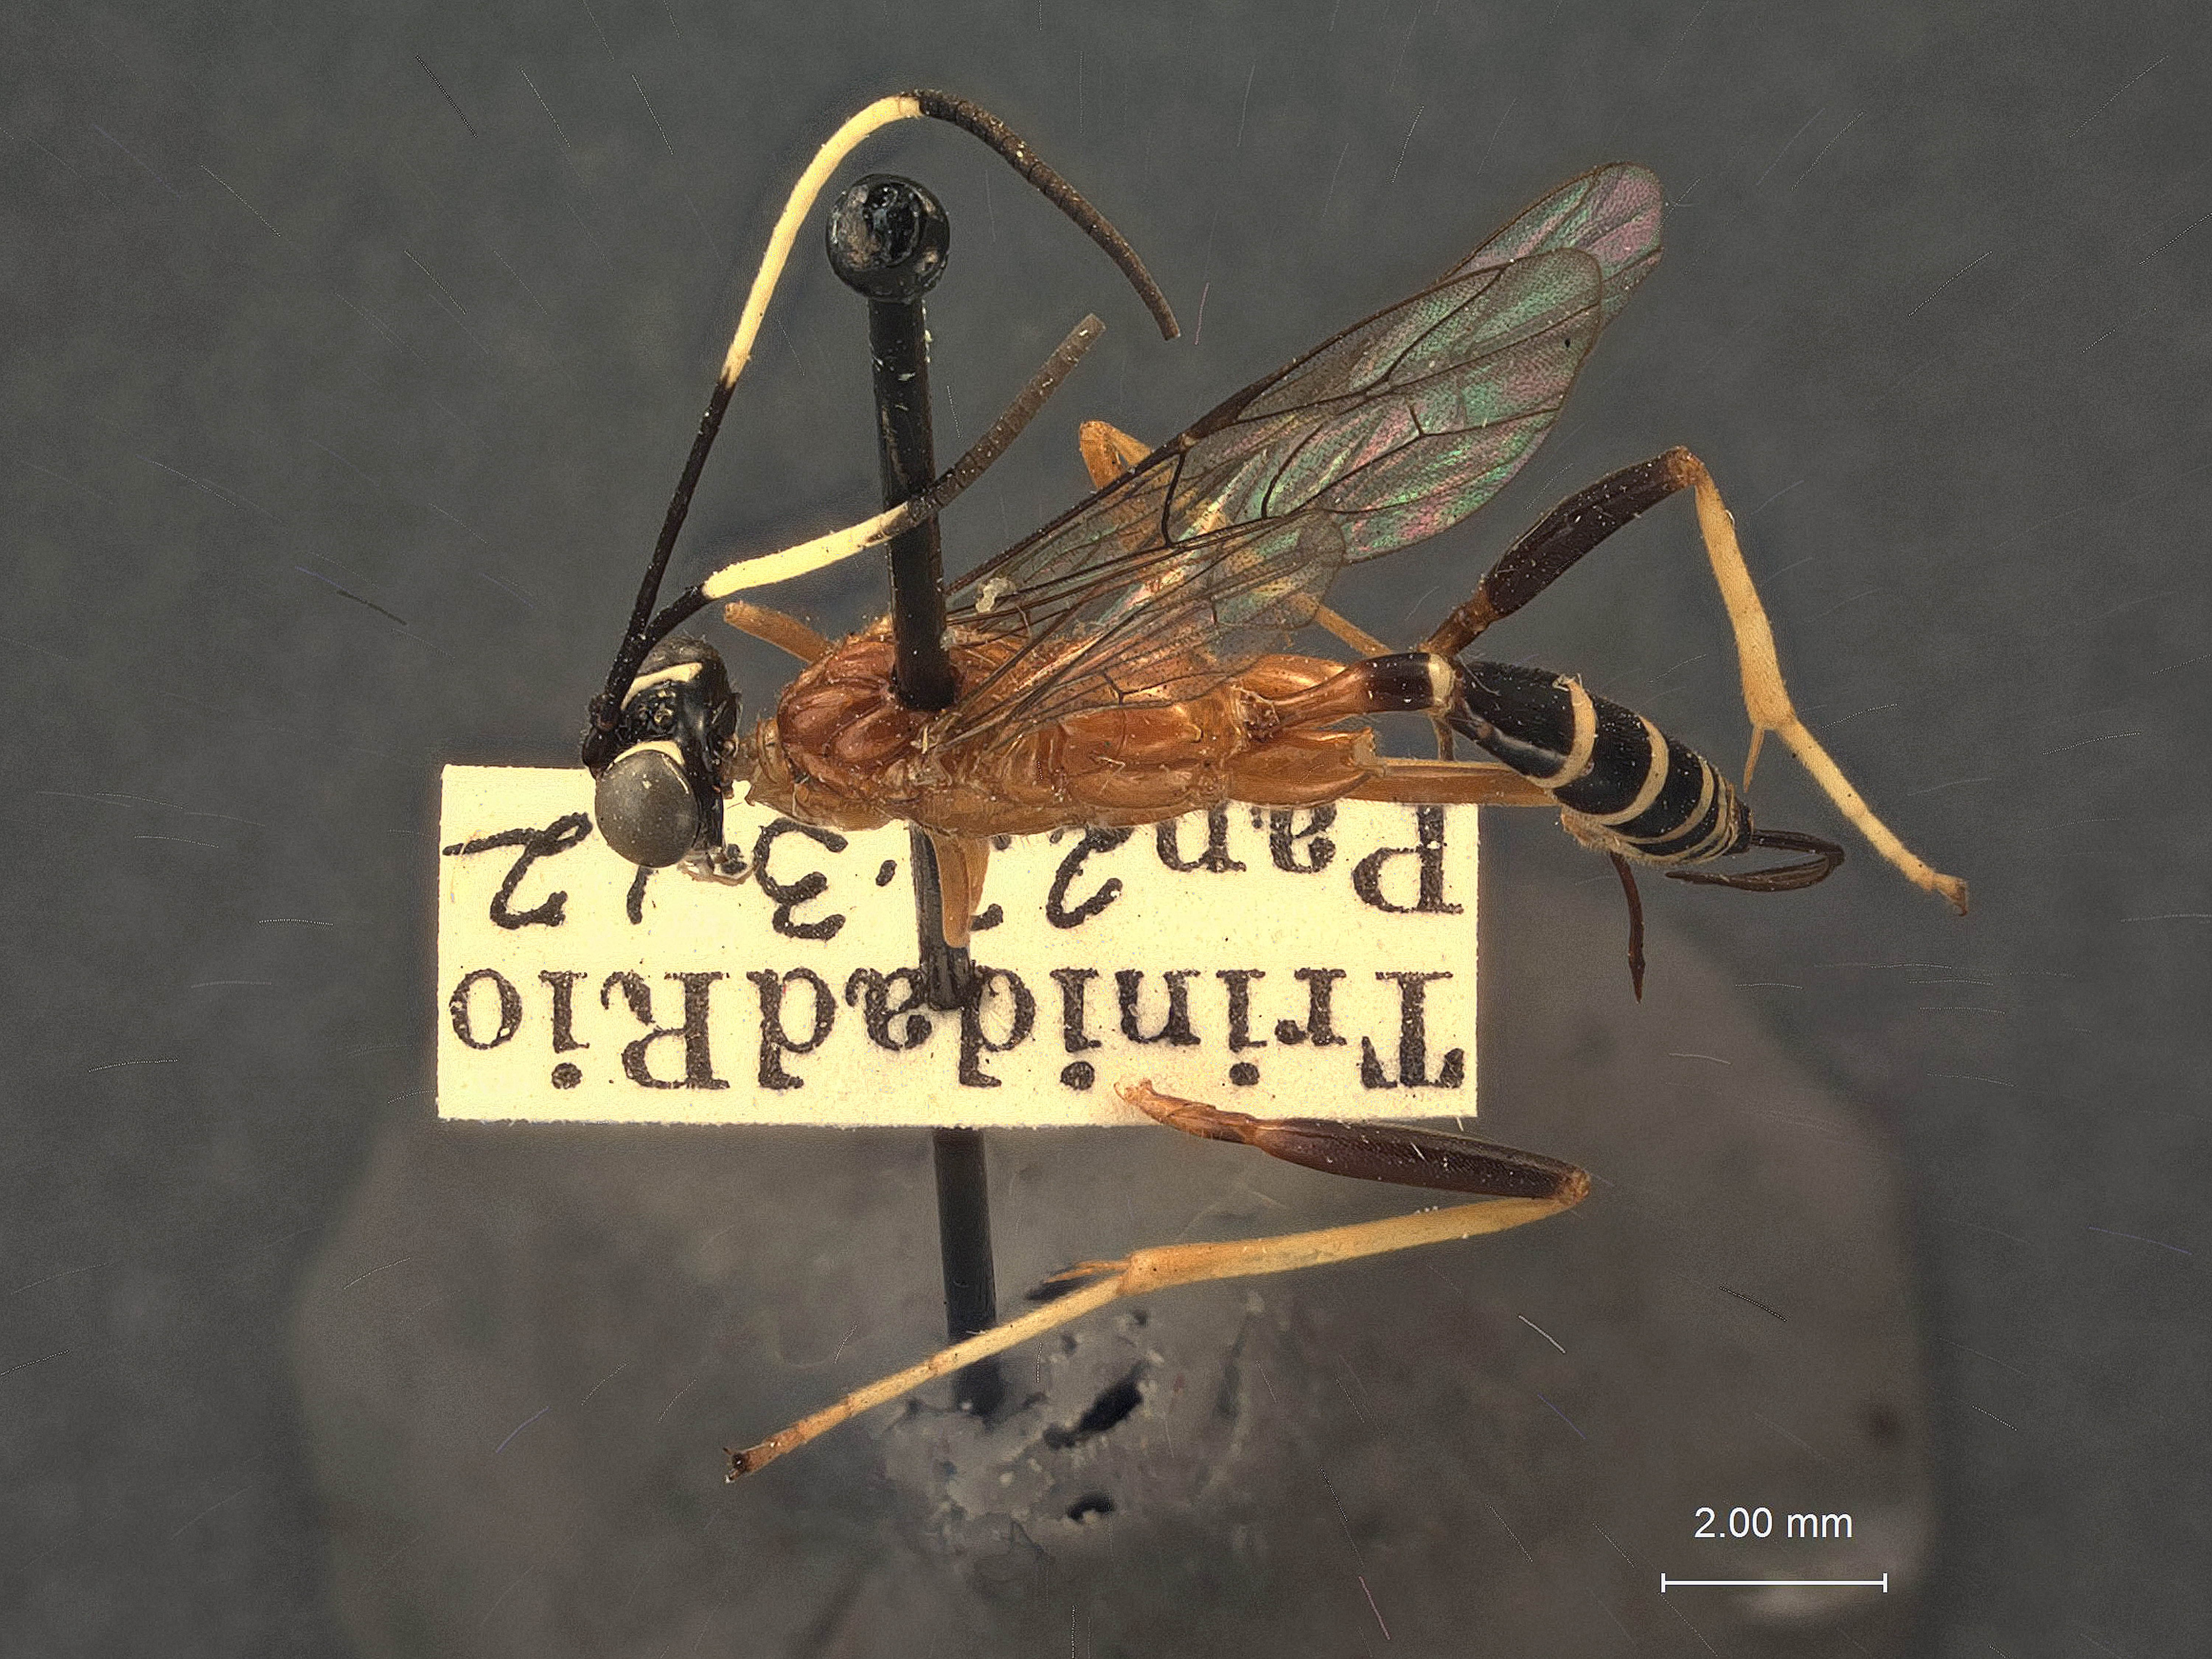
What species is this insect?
Polycyrtus isthmus
